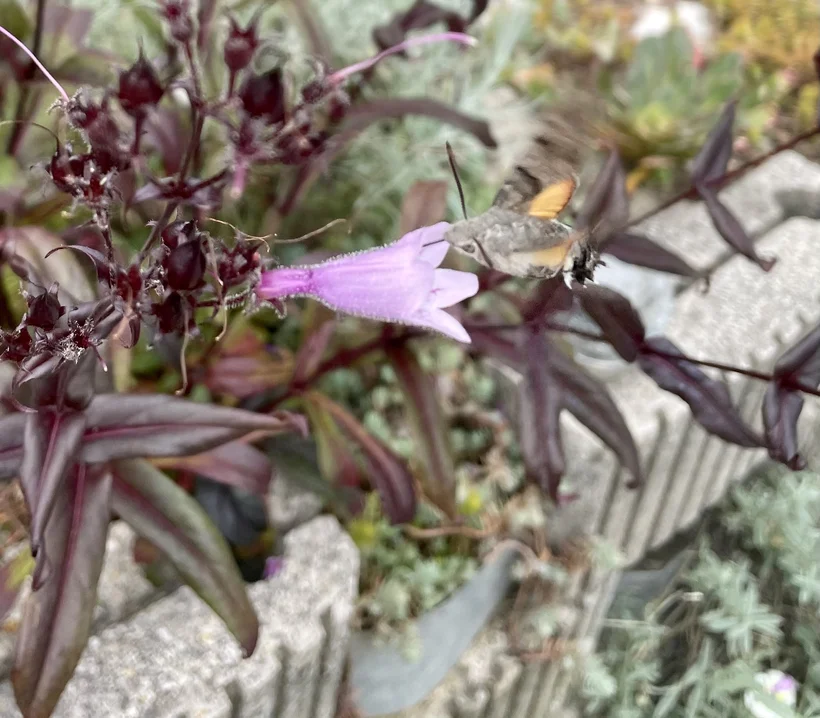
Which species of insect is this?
Macroglossum stellatarum
